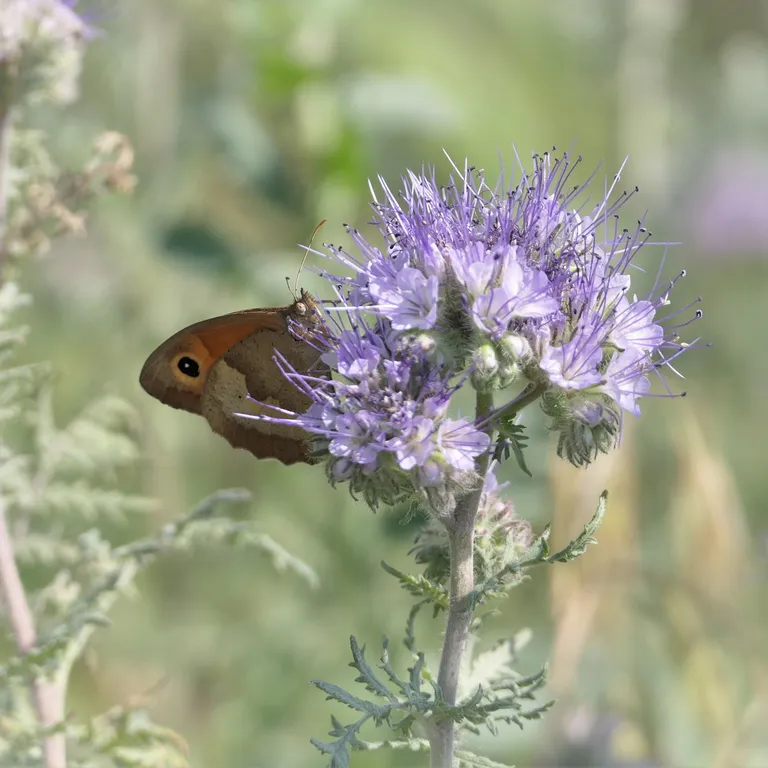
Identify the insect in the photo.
Maniola jurtina
